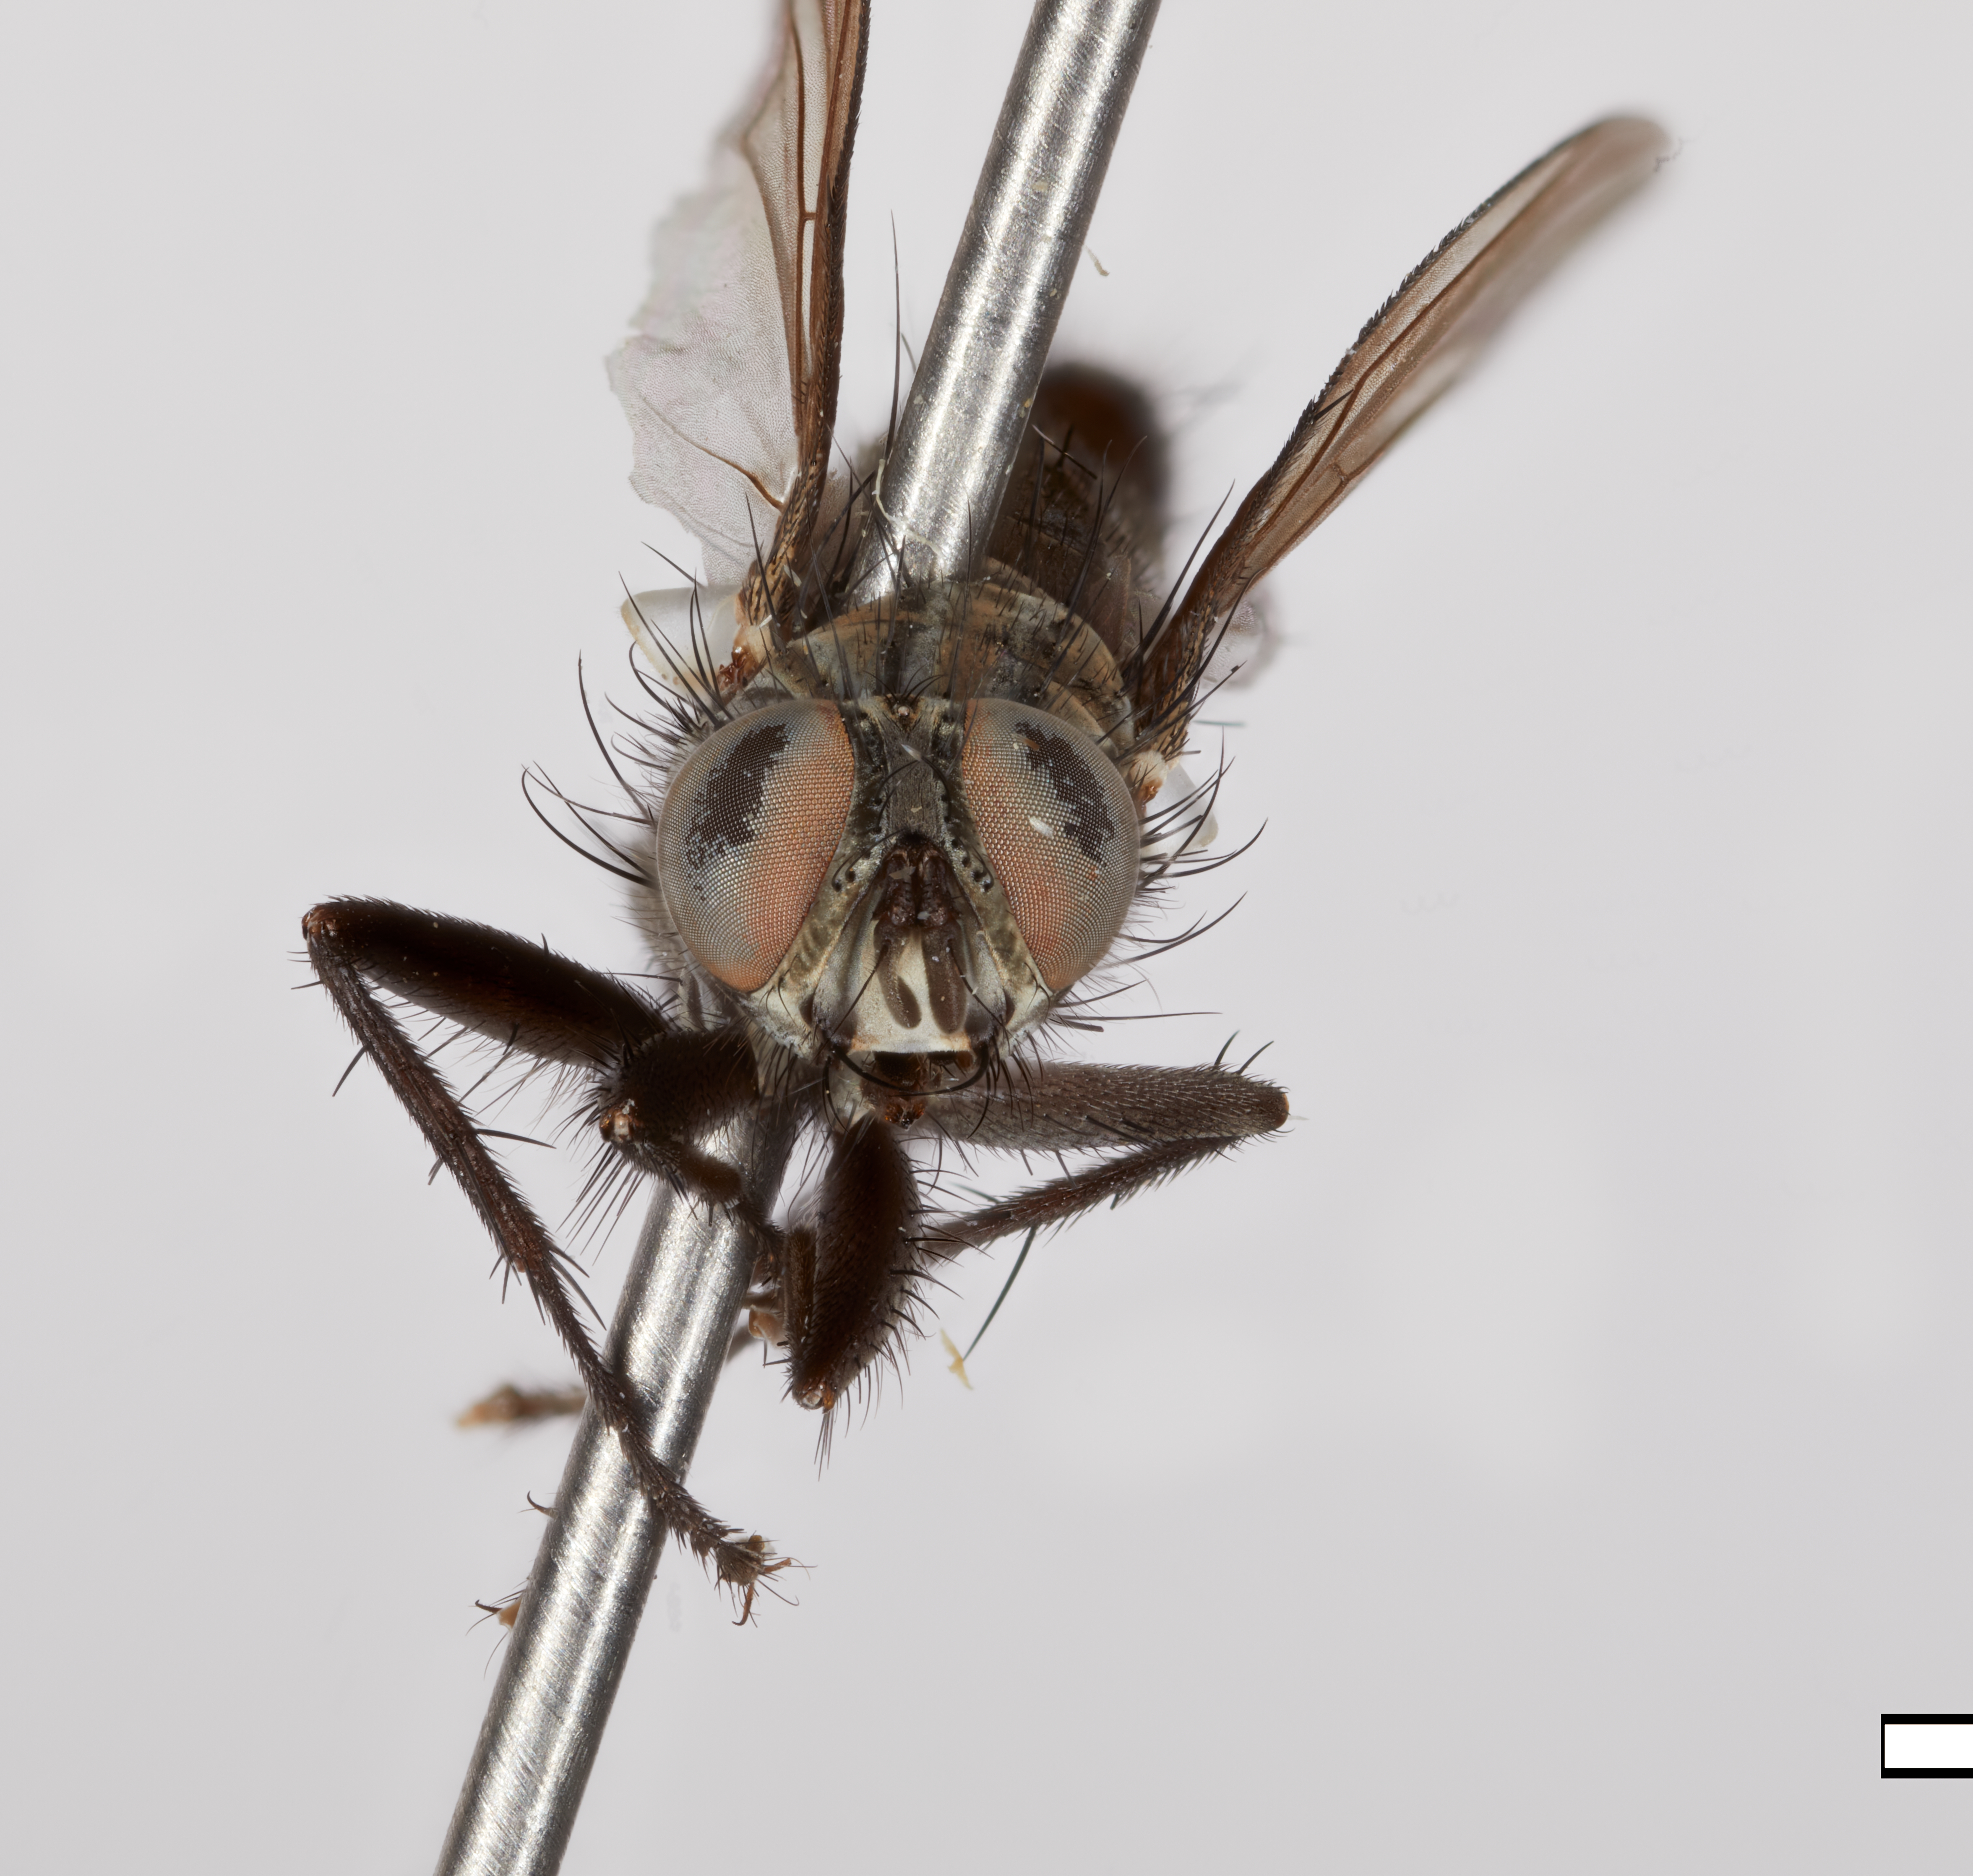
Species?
Microcerella adelphe
